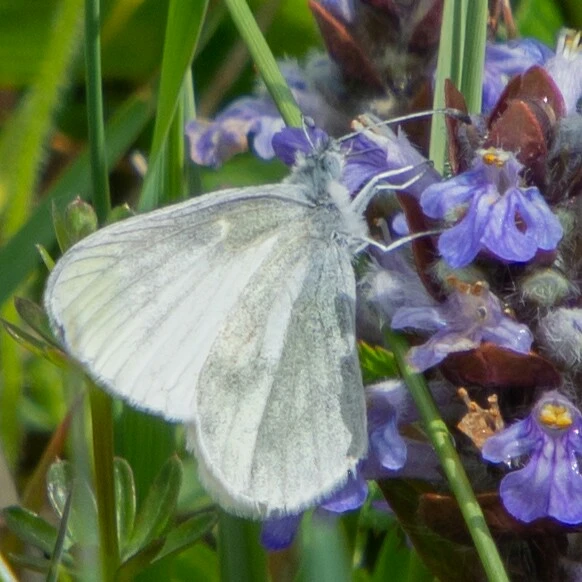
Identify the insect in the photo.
Leptidea sinapis/juvernica
